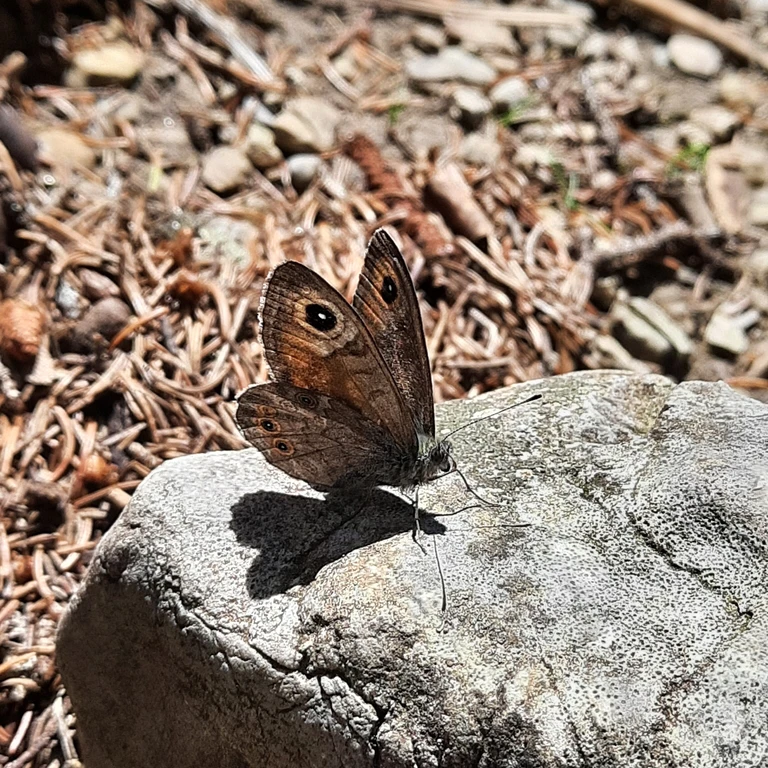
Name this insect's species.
Lasiommata maera (also Pararge maera)
